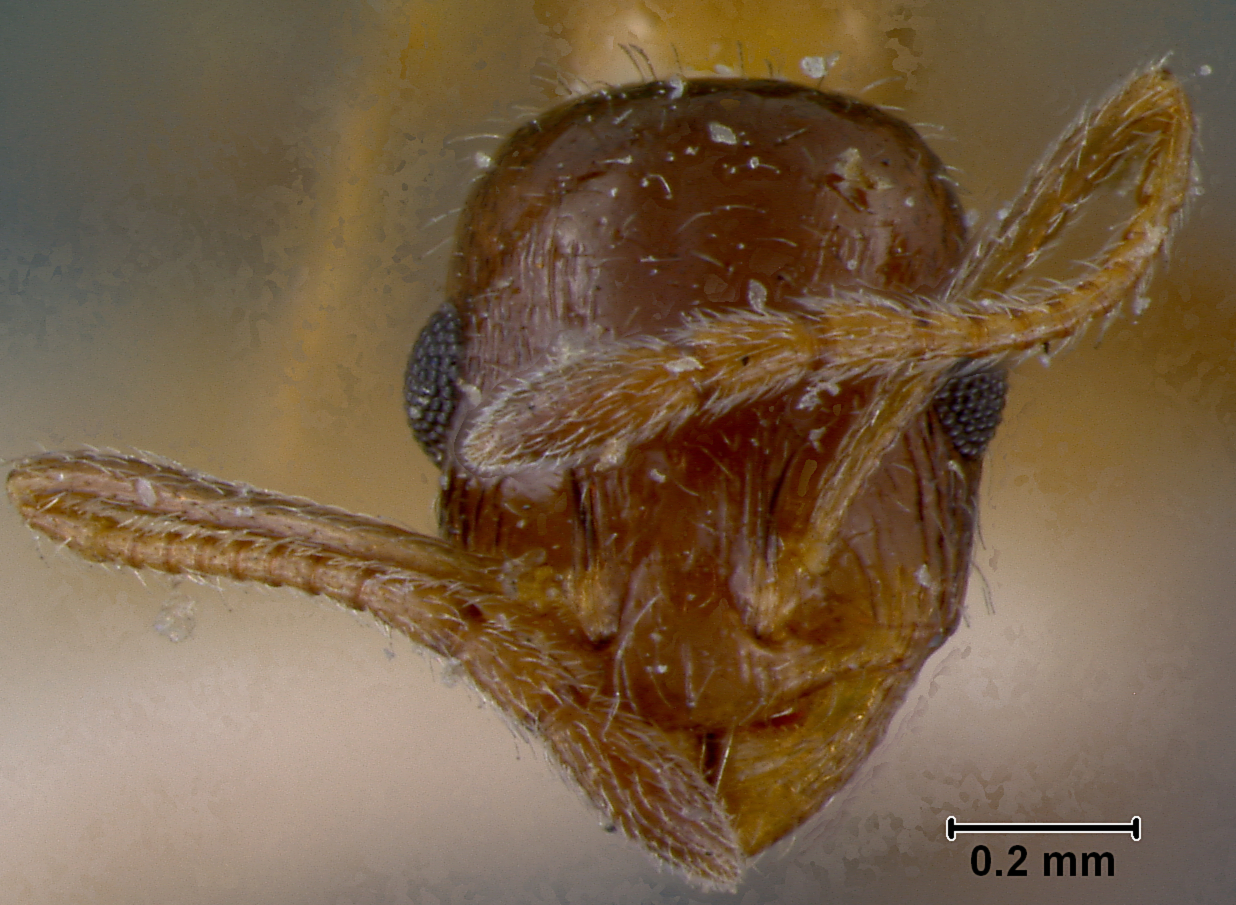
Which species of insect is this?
Leptothorax delaparti
